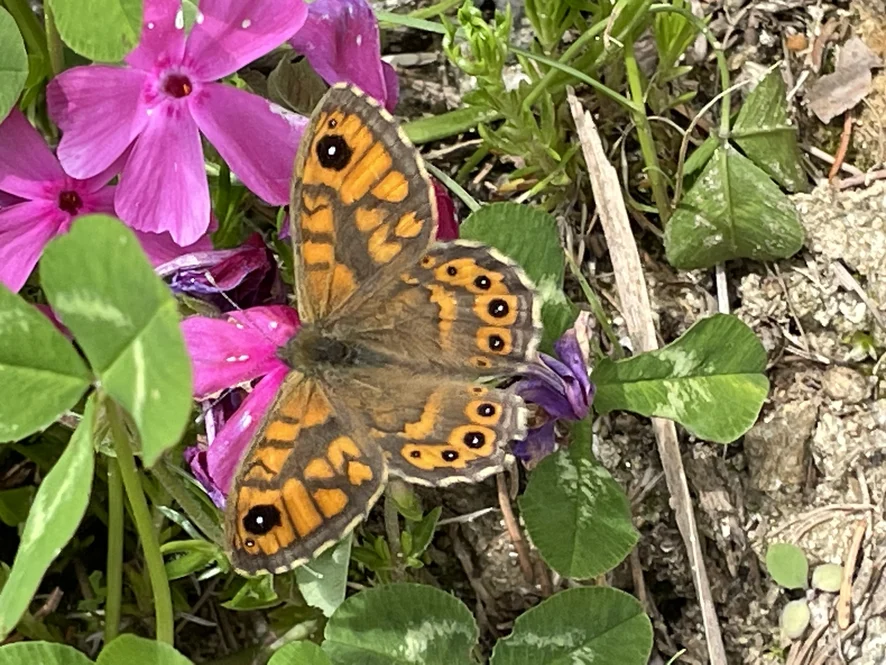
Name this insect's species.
Lasiommata megera (also Pararge megera)
